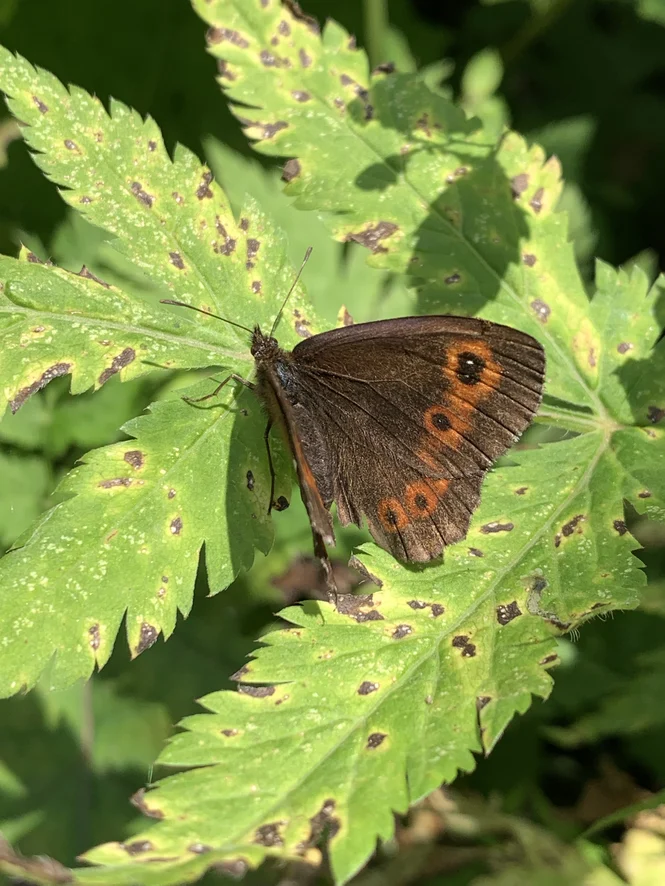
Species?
Erebia aethiops
